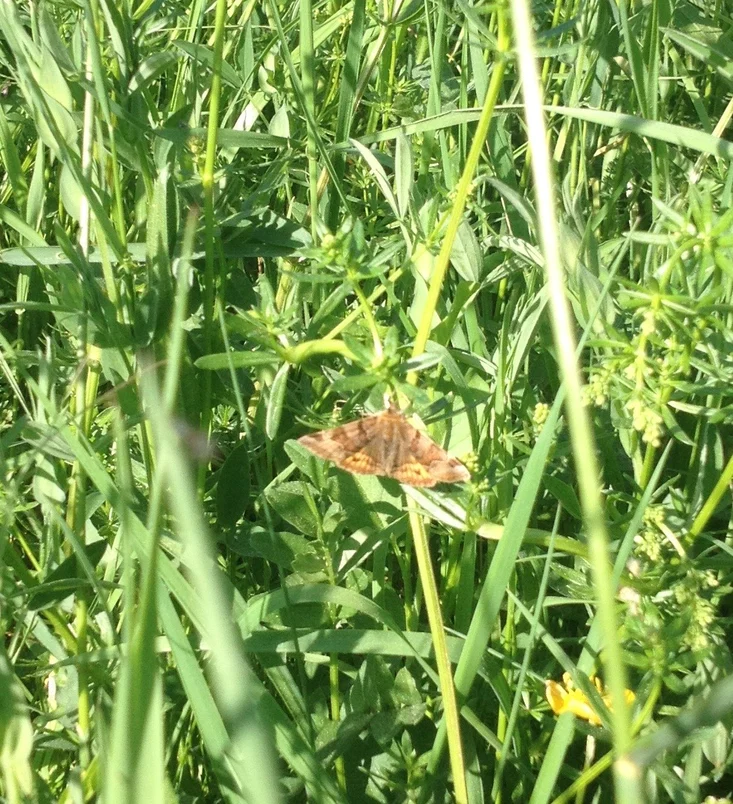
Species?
Euclidia glyphica
